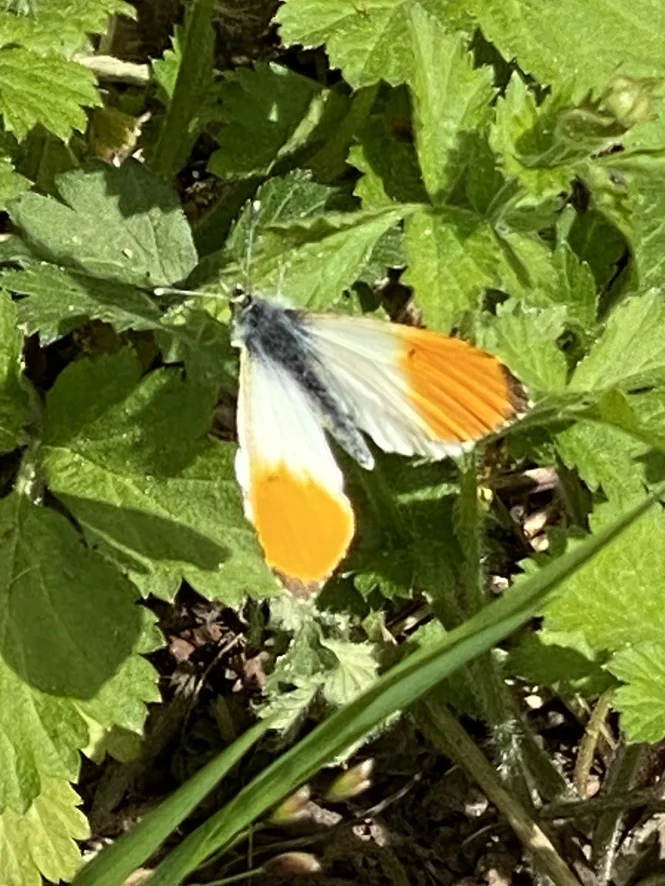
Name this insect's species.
Anthocharis cardamines
